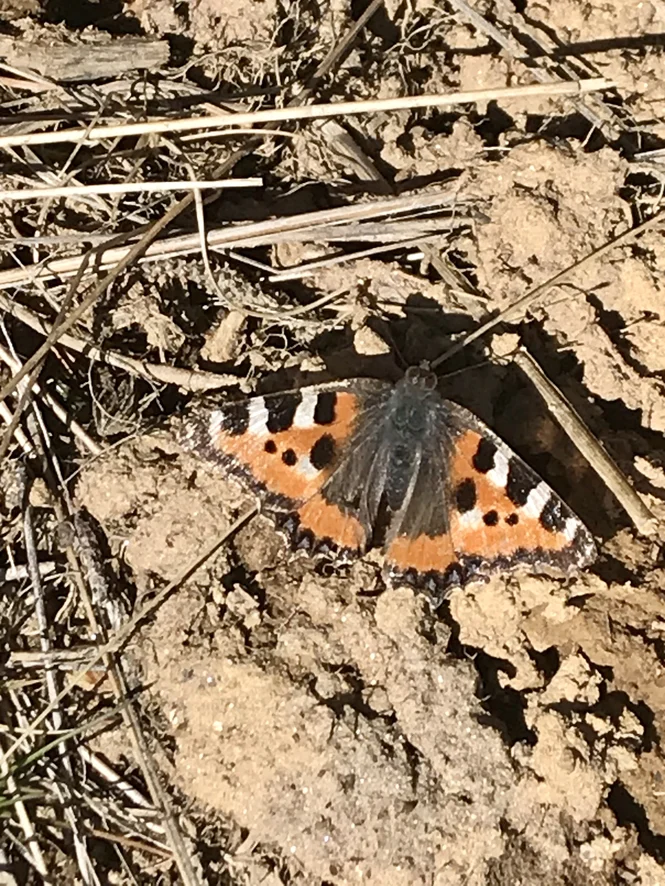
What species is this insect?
Aglais urticae
